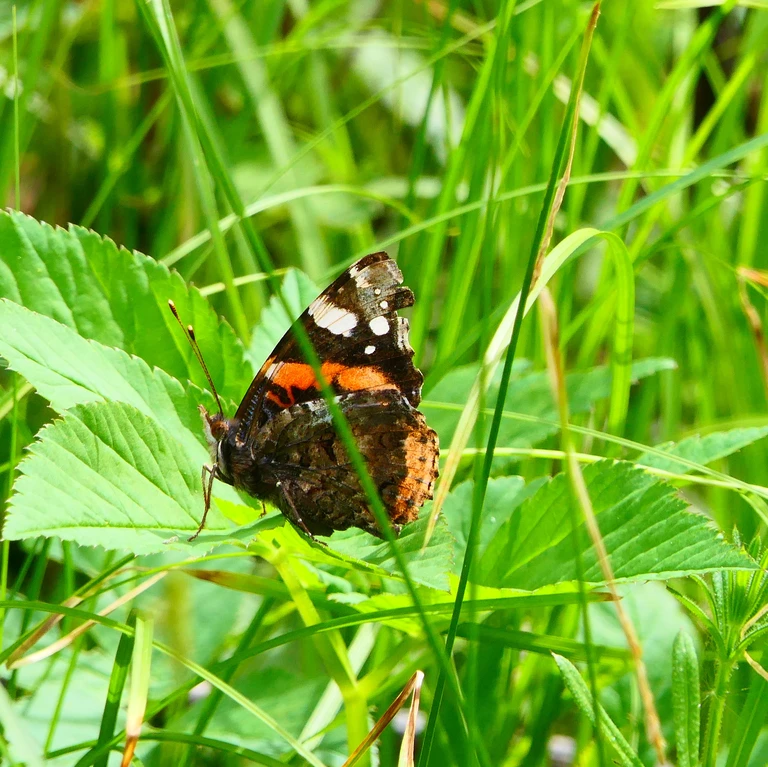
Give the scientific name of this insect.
Vanessa atalanta
